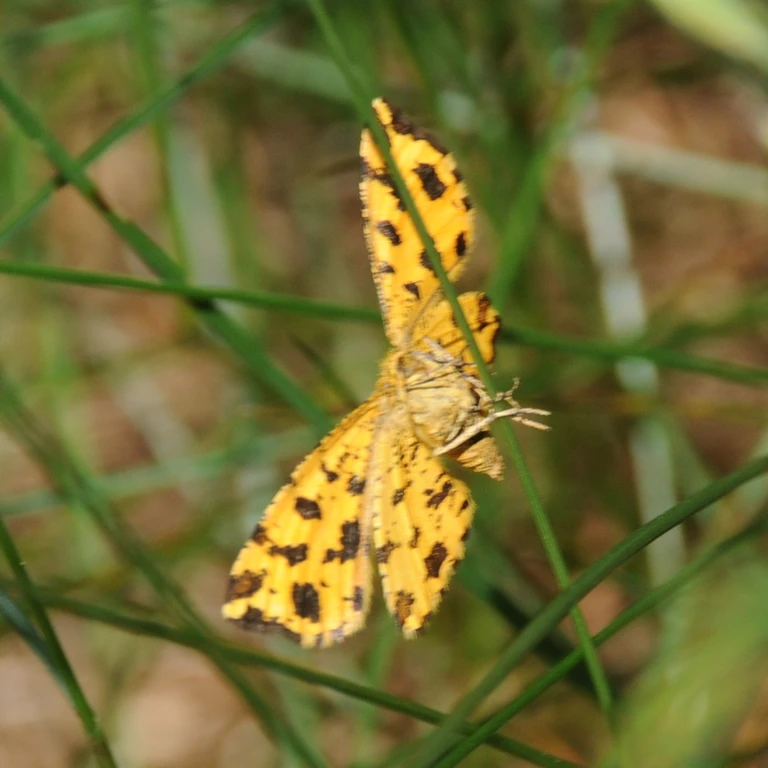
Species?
Pseudopanthera macularia
